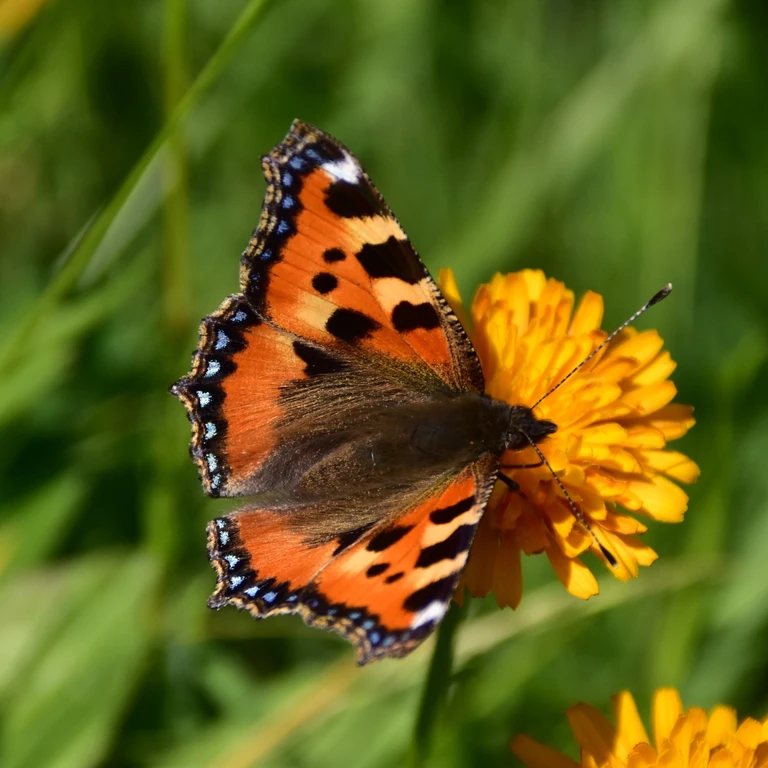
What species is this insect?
Aglais urticae
